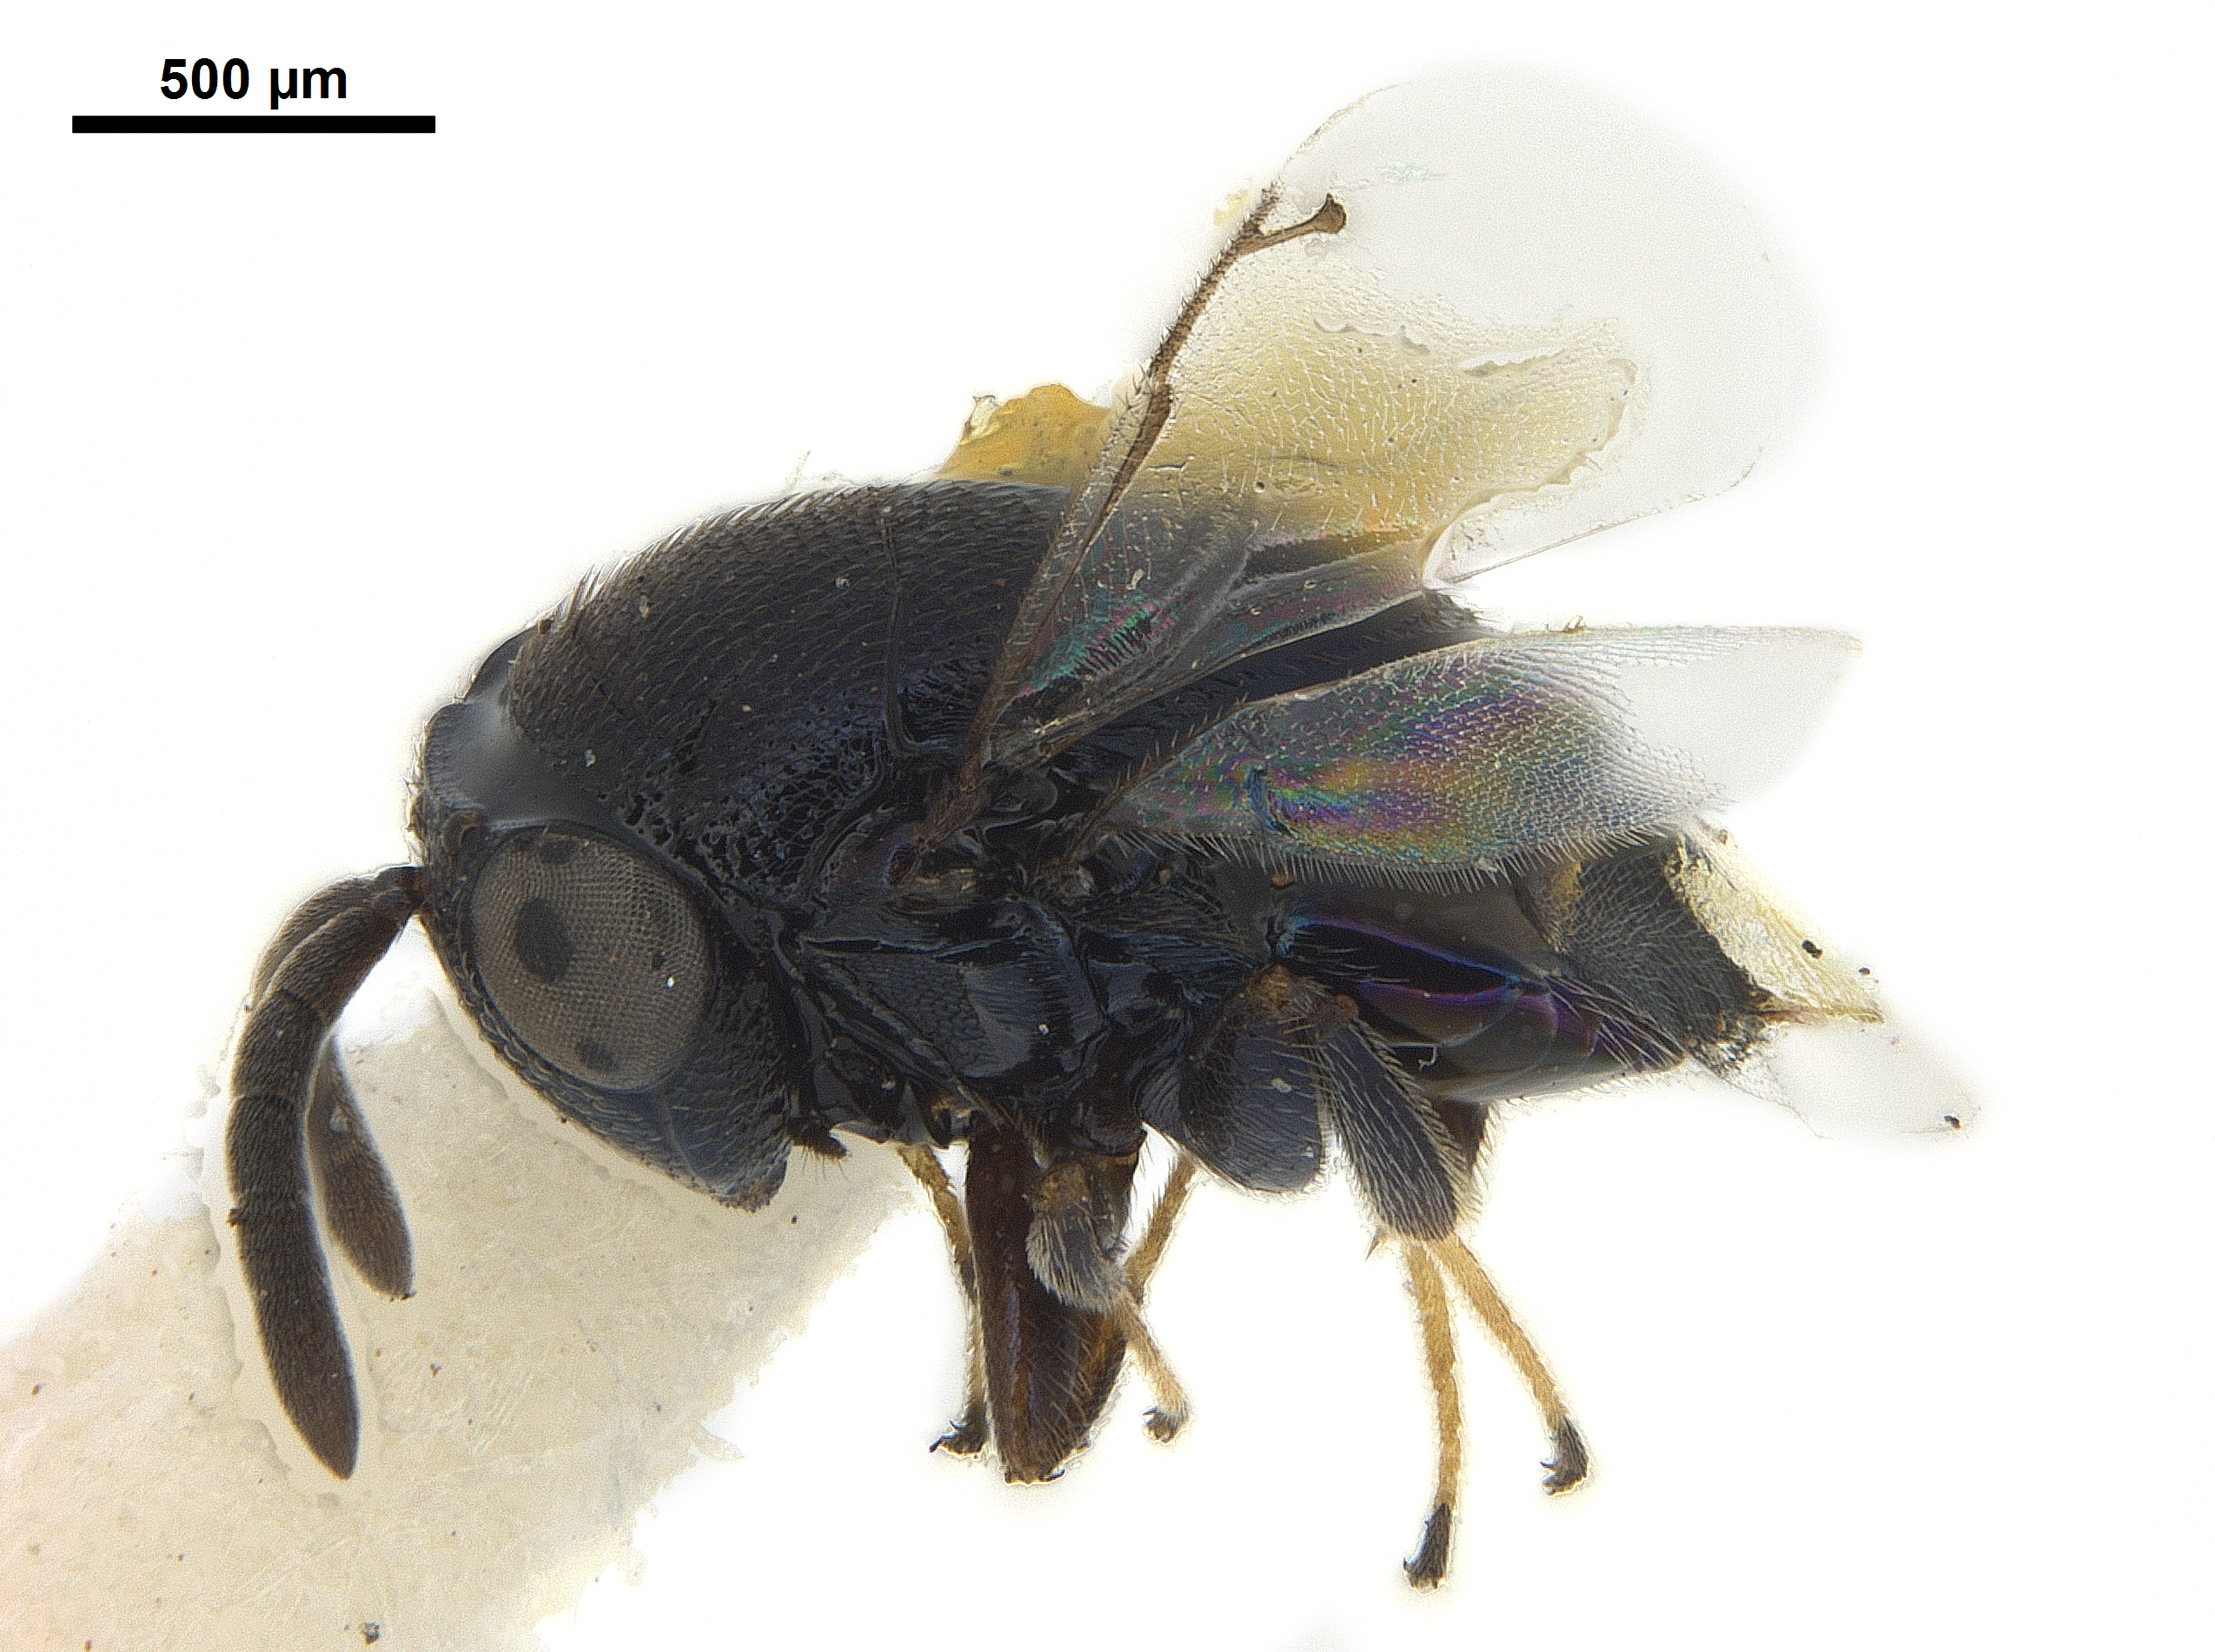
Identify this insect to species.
Scutellista gigantea
